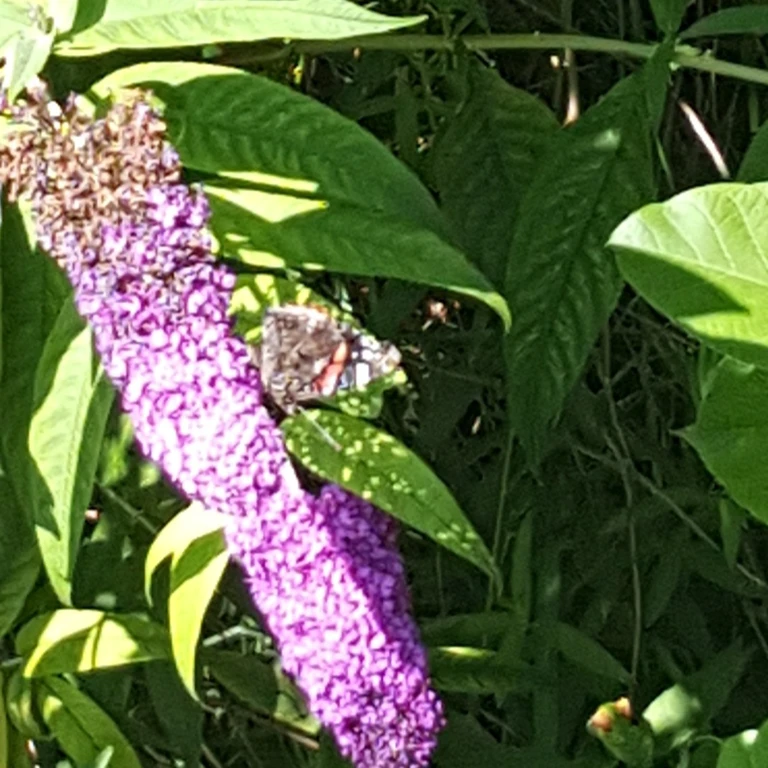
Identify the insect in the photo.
Vanessa atalanta
